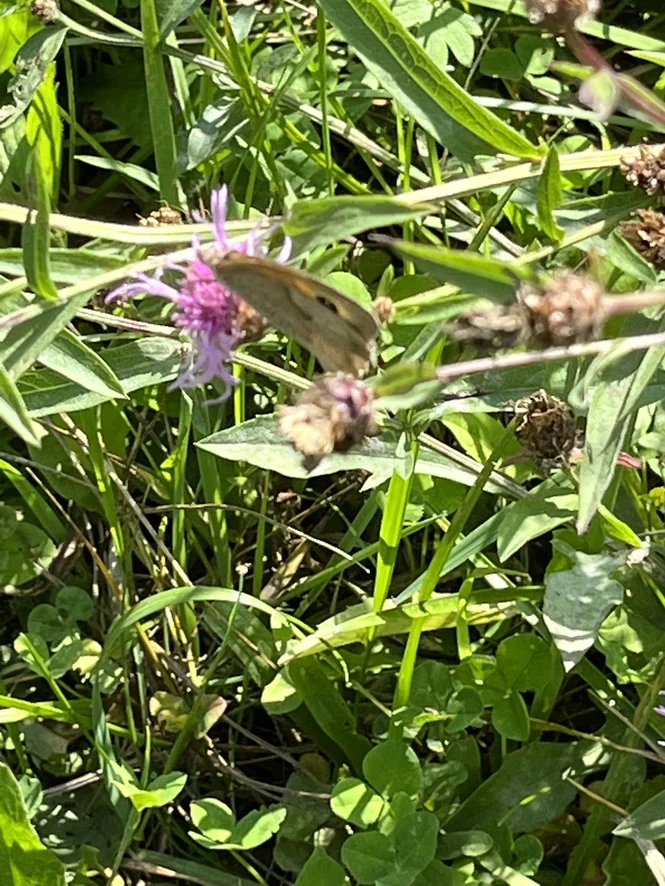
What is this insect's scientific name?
Maniola jurtina
